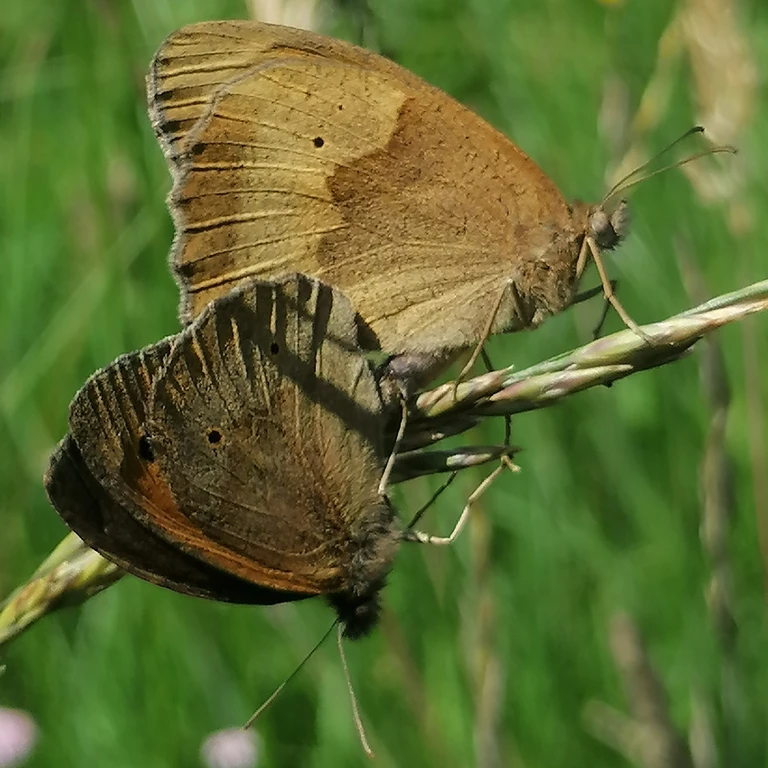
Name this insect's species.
Maniola jurtina
